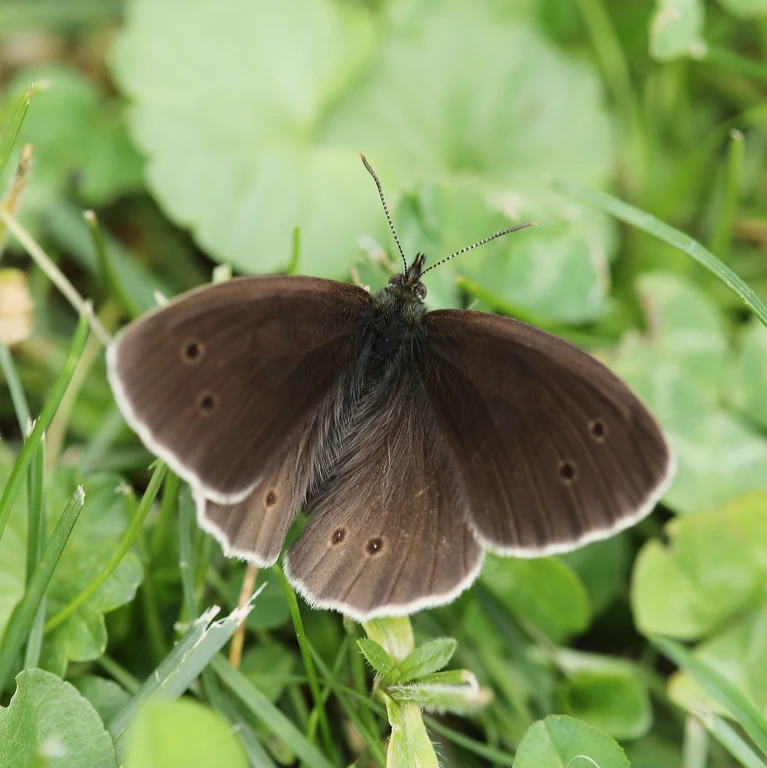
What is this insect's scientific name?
Aphantopus hyperantus
